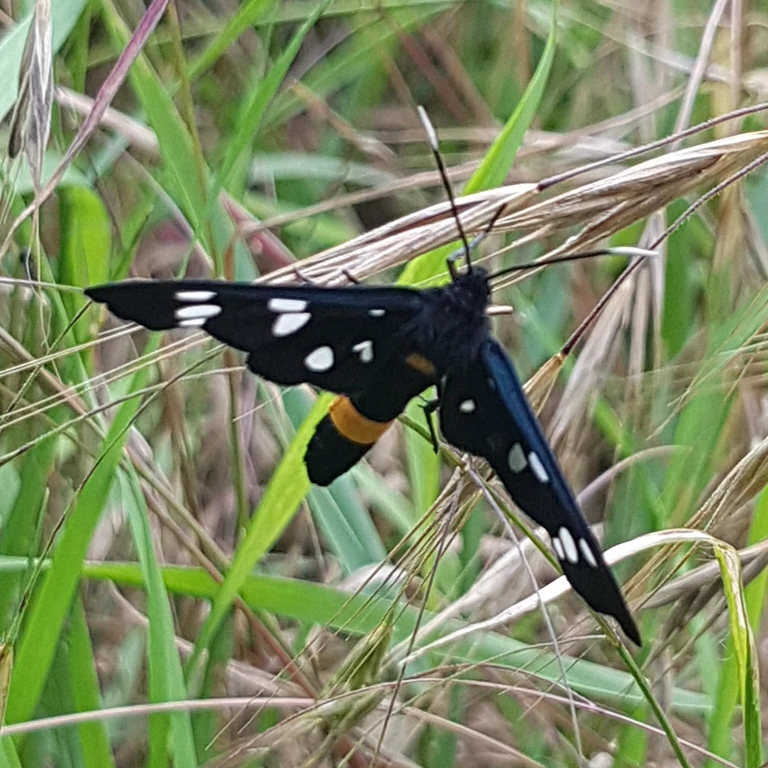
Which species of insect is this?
Amata phegea
